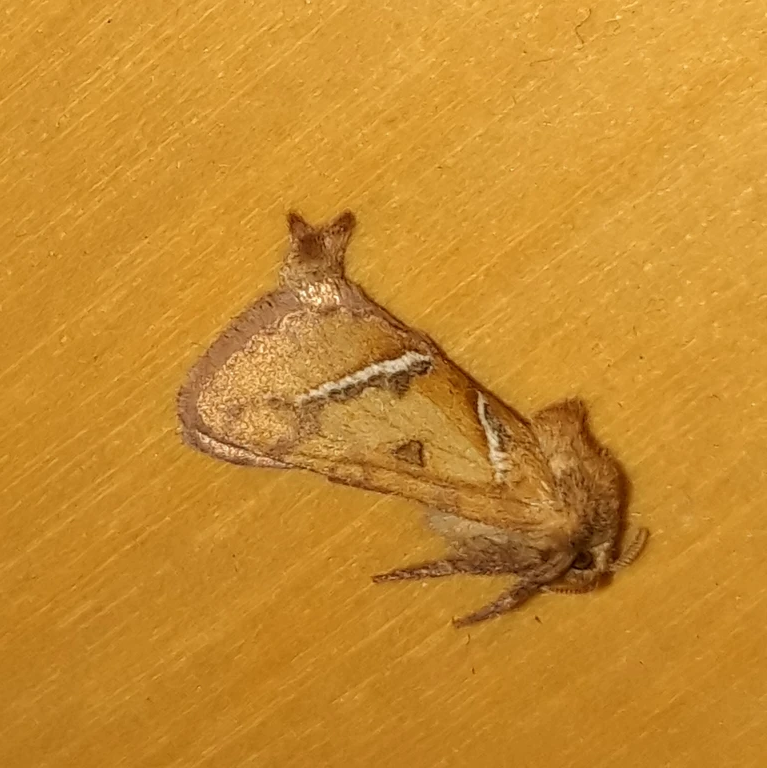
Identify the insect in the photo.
Triodia sylvina
